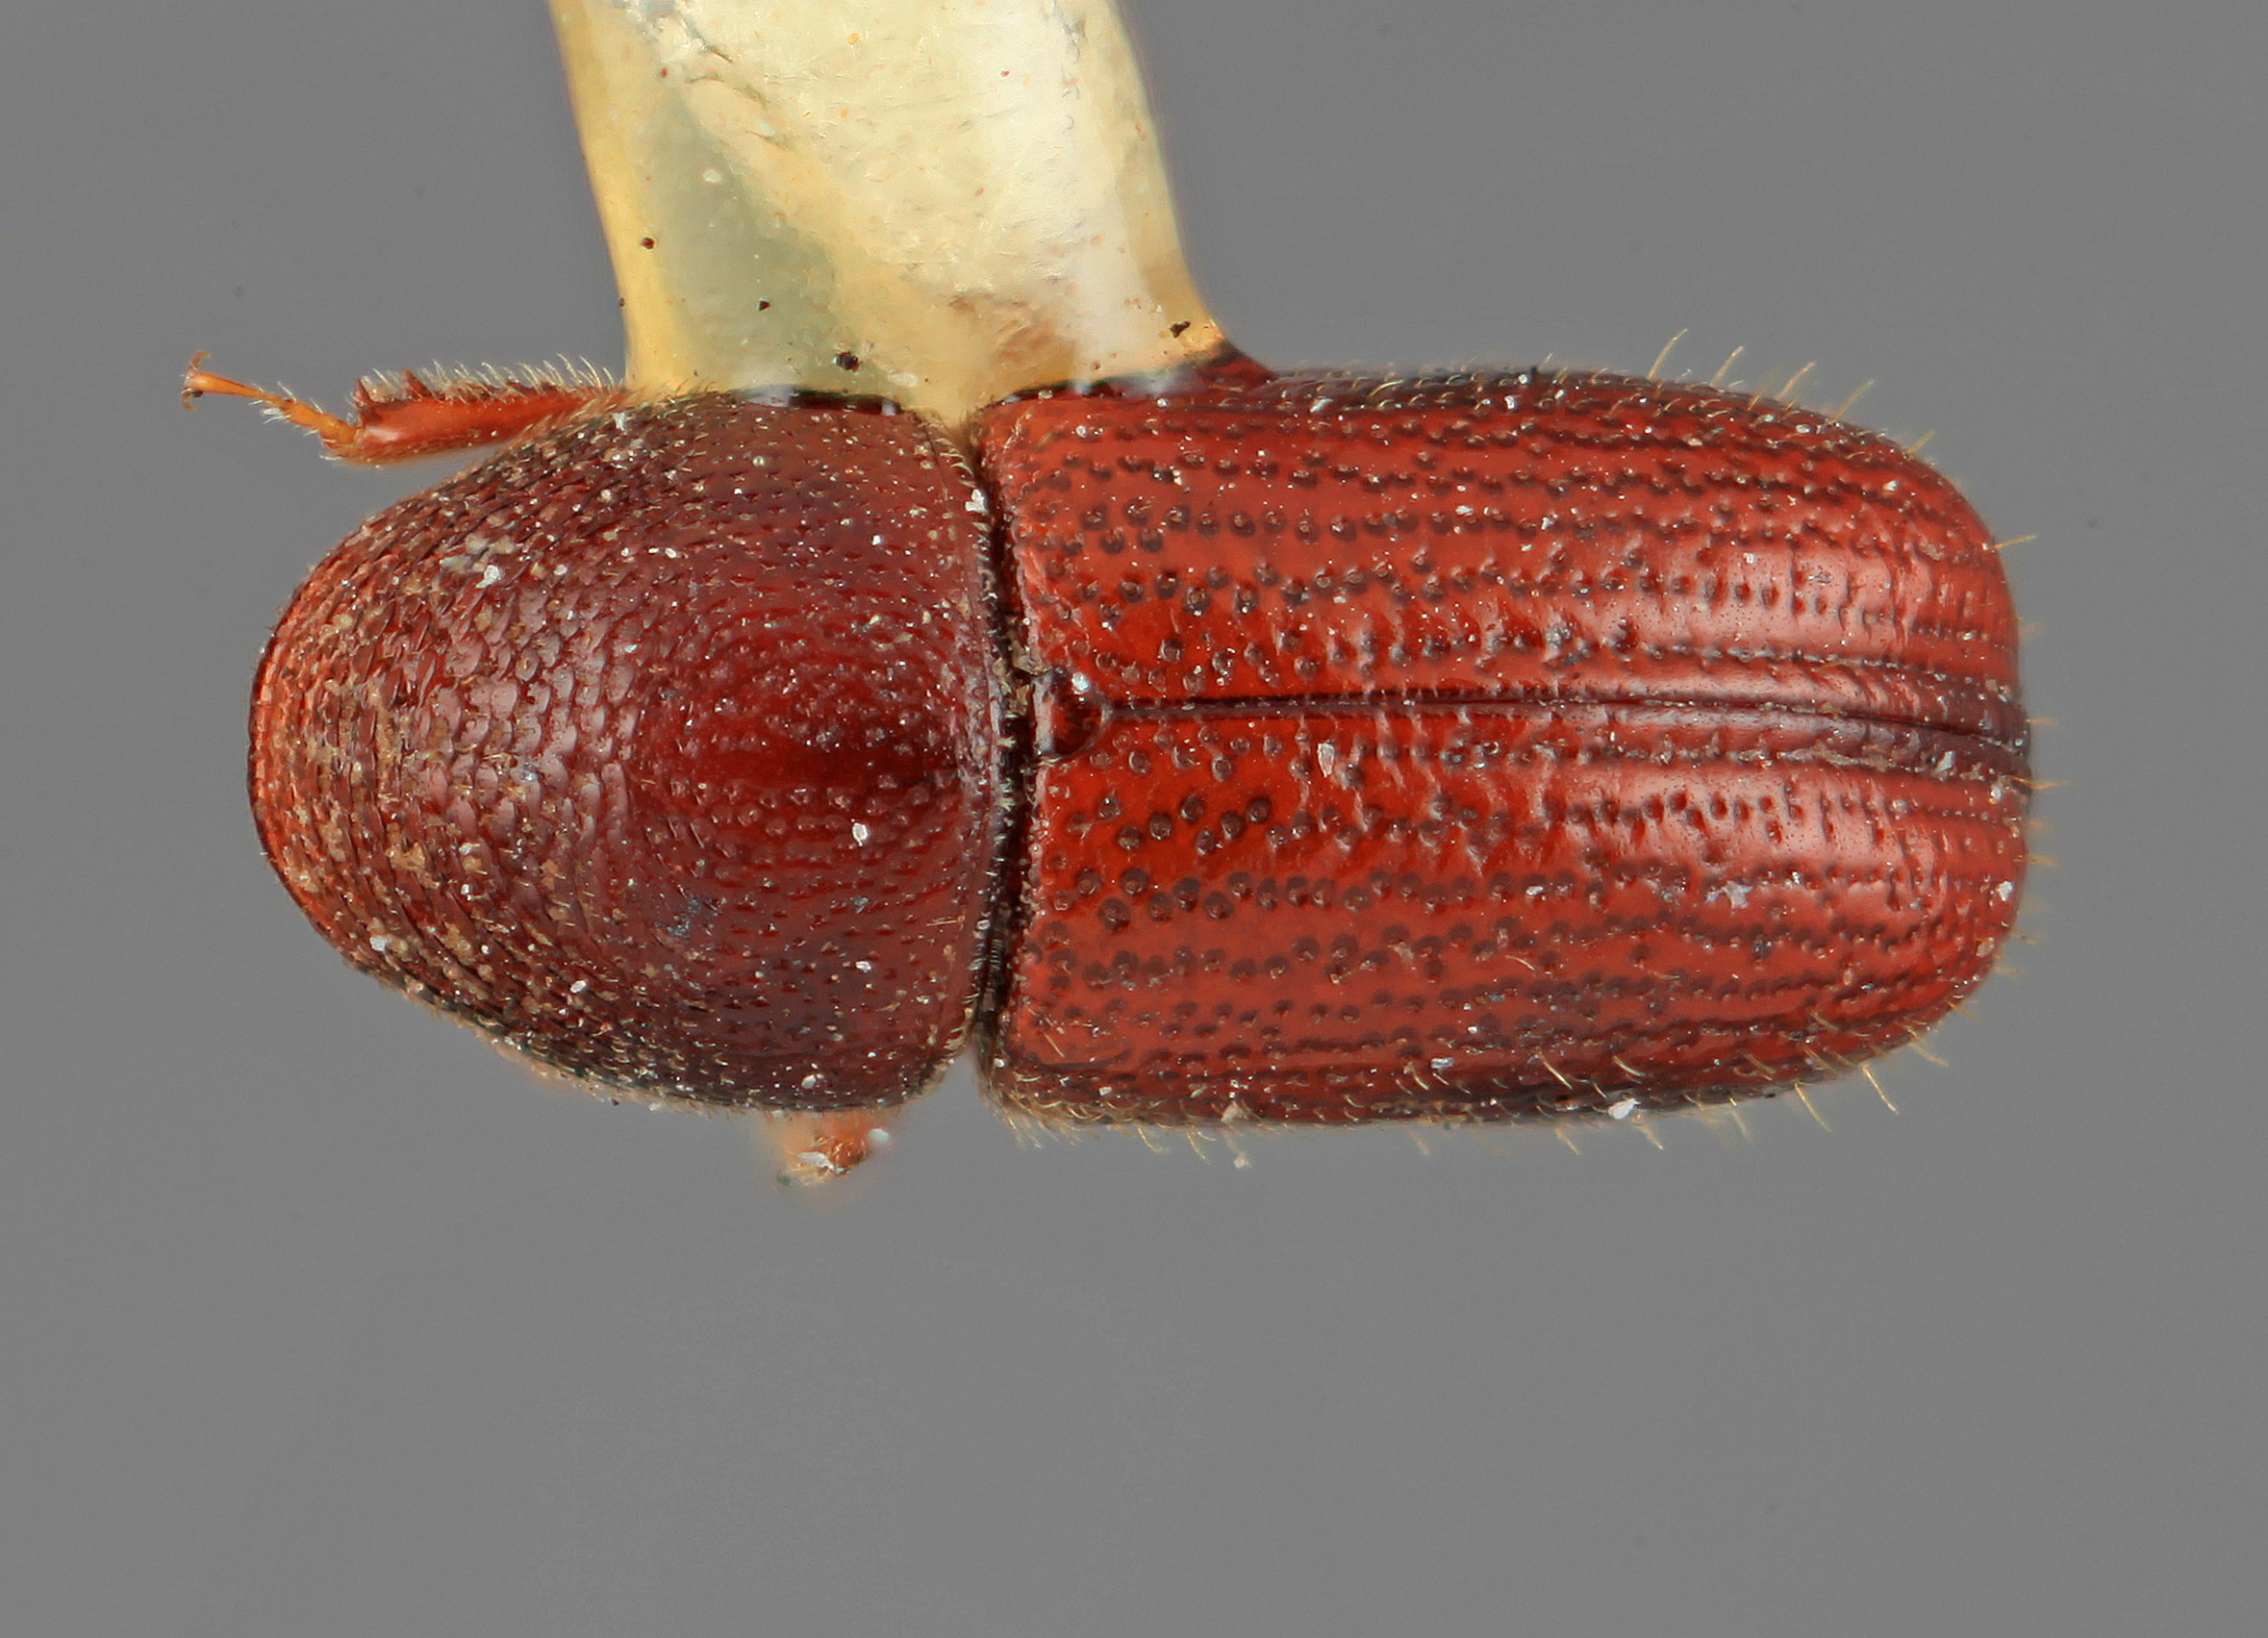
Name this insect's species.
Araptus sobrinus
